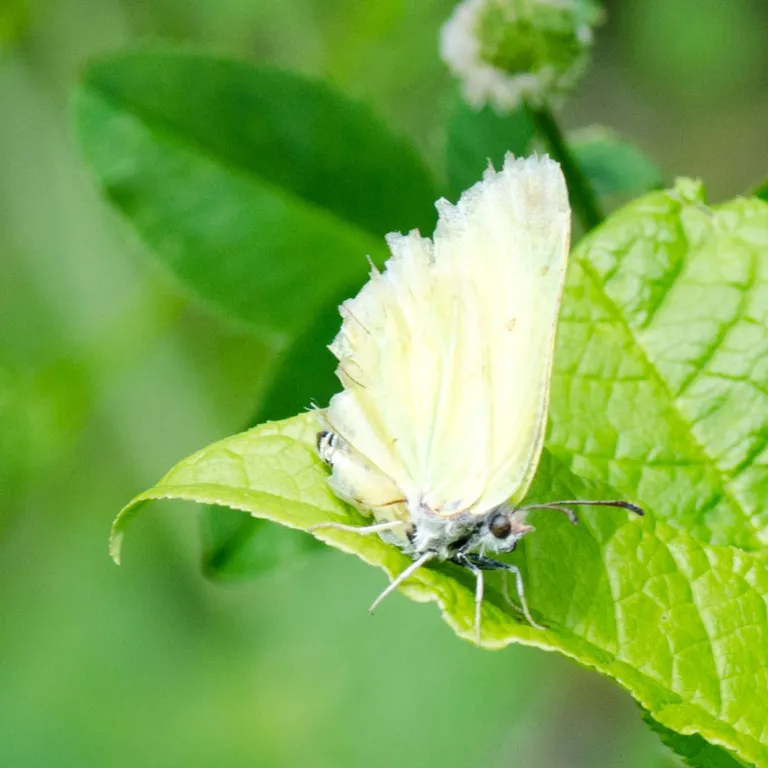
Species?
Gonepteryx rhamni
